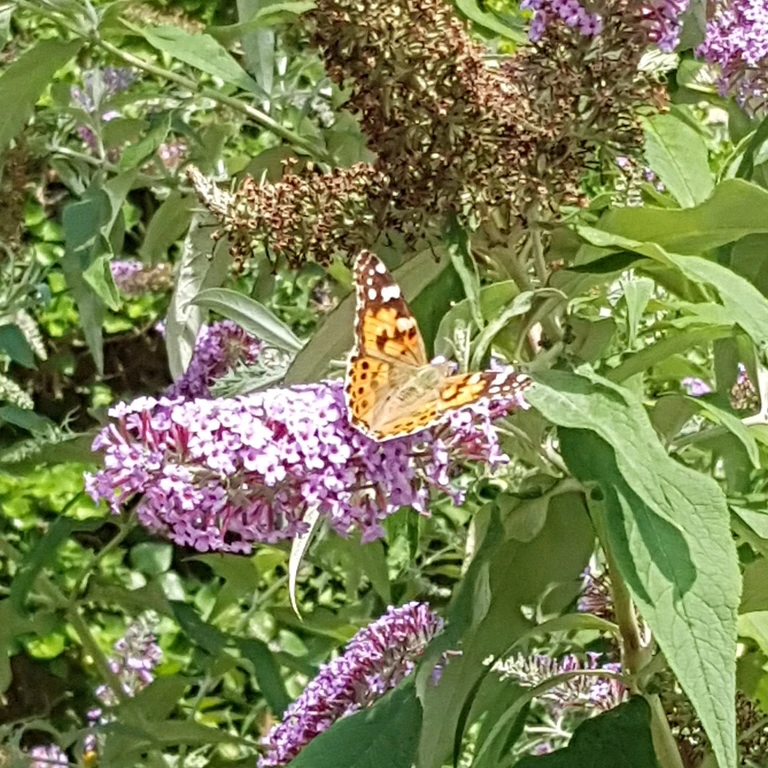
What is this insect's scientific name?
Vanessa cardui
